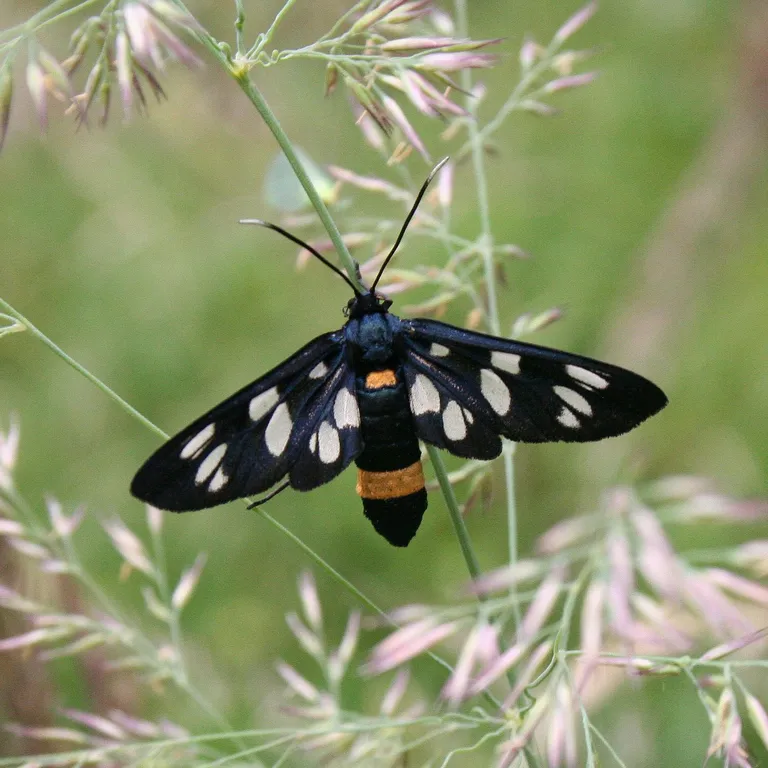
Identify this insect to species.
Amata phegea
